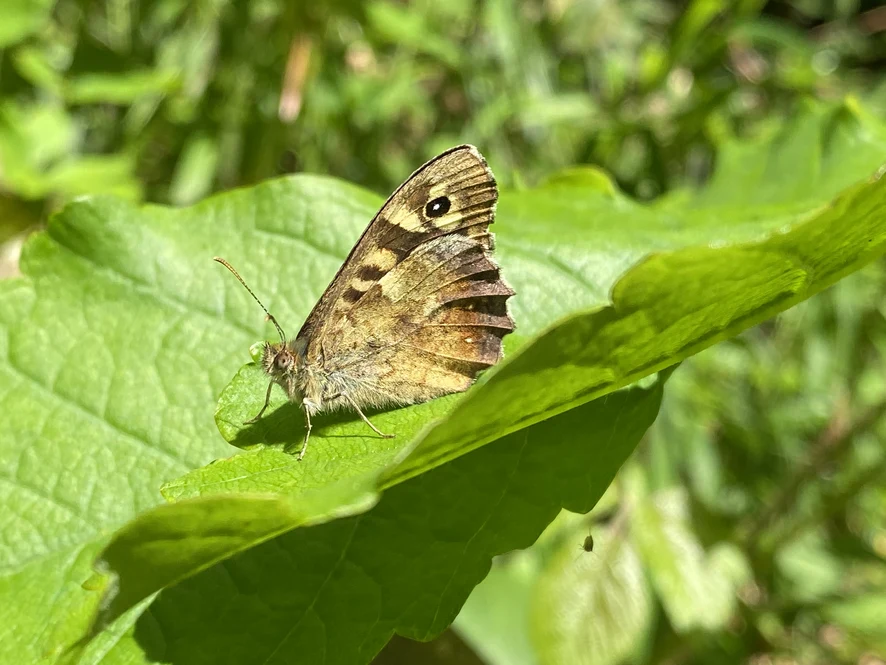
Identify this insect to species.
Pararge aegeria
